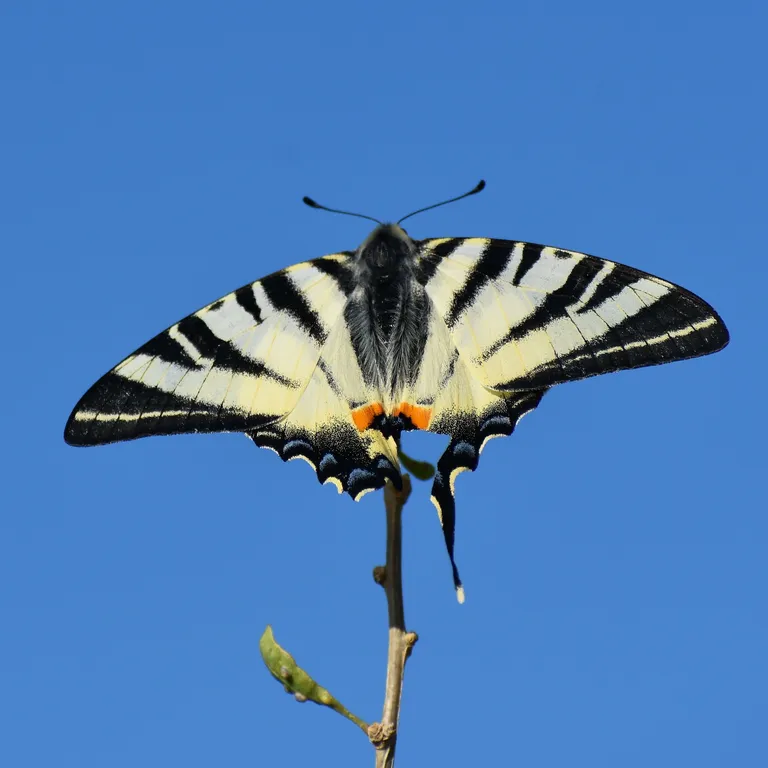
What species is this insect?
Iphiclides podalirius
